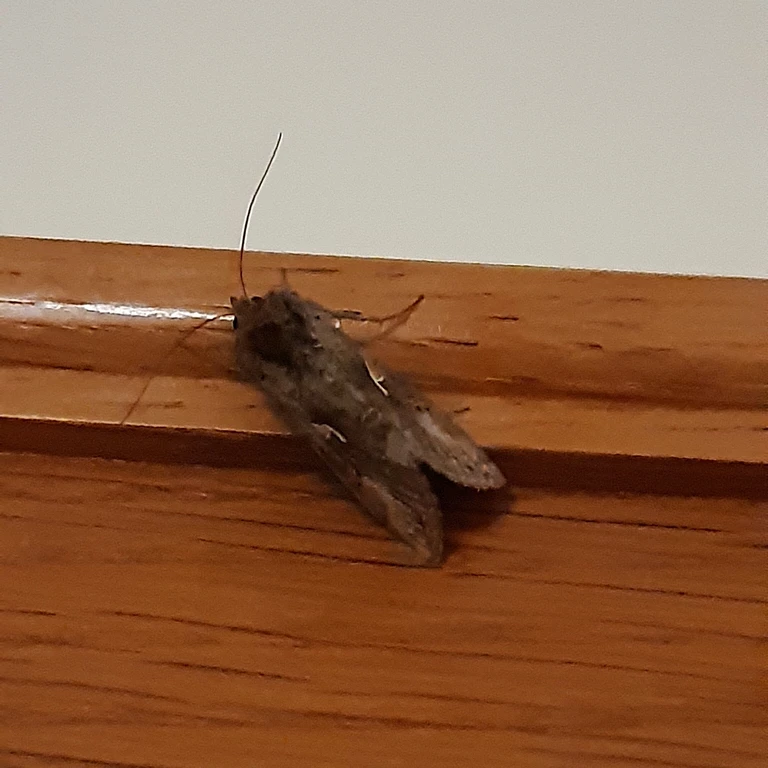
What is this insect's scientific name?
Autographa gamma
